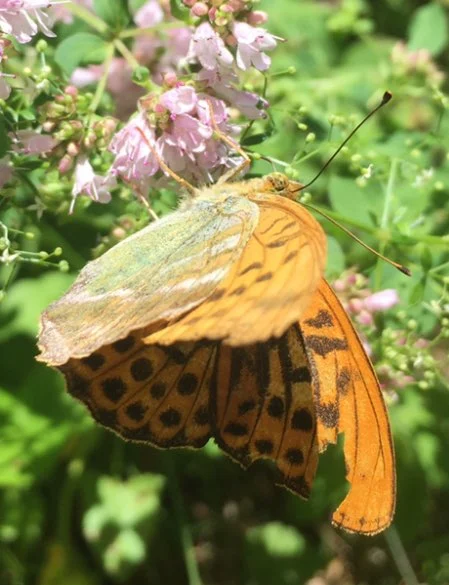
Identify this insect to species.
Argynnis paphia
